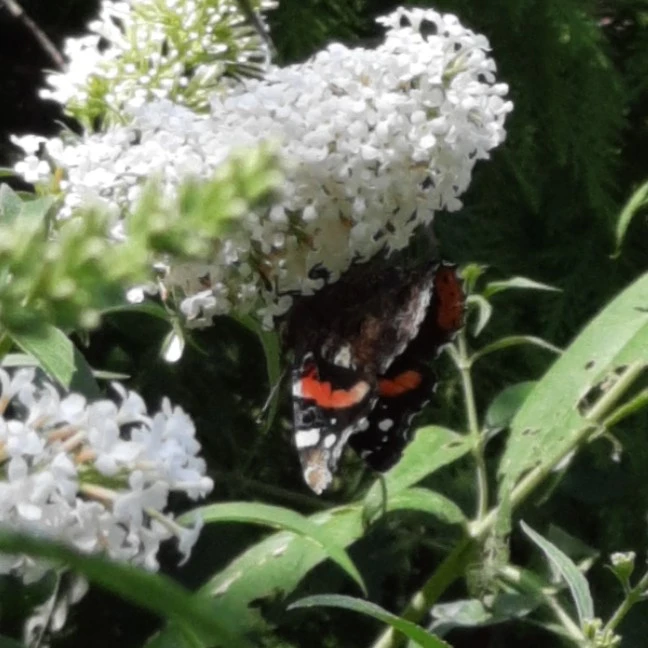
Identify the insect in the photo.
Vanessa atalanta
